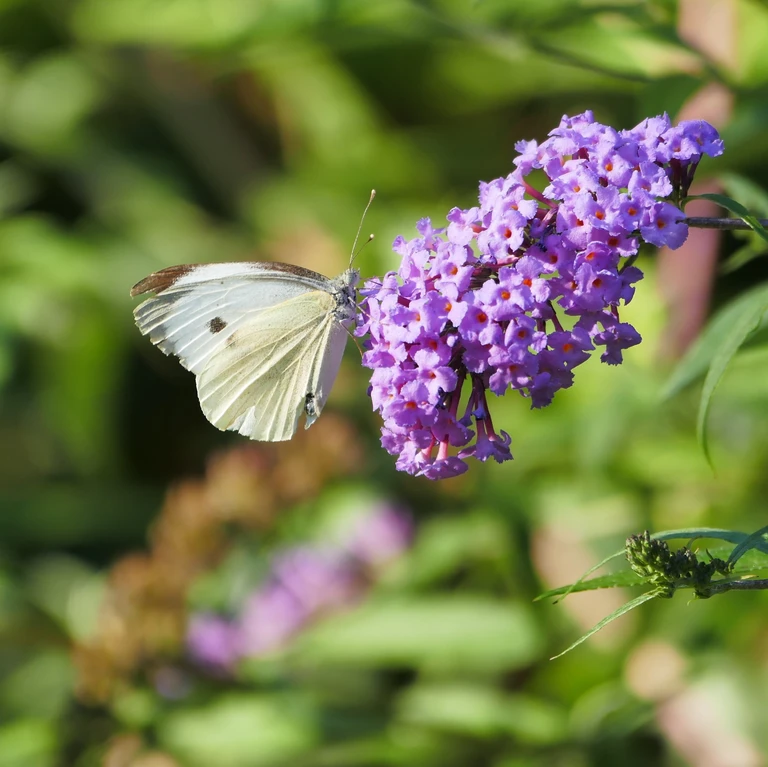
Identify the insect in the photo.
Pieris brassicae
